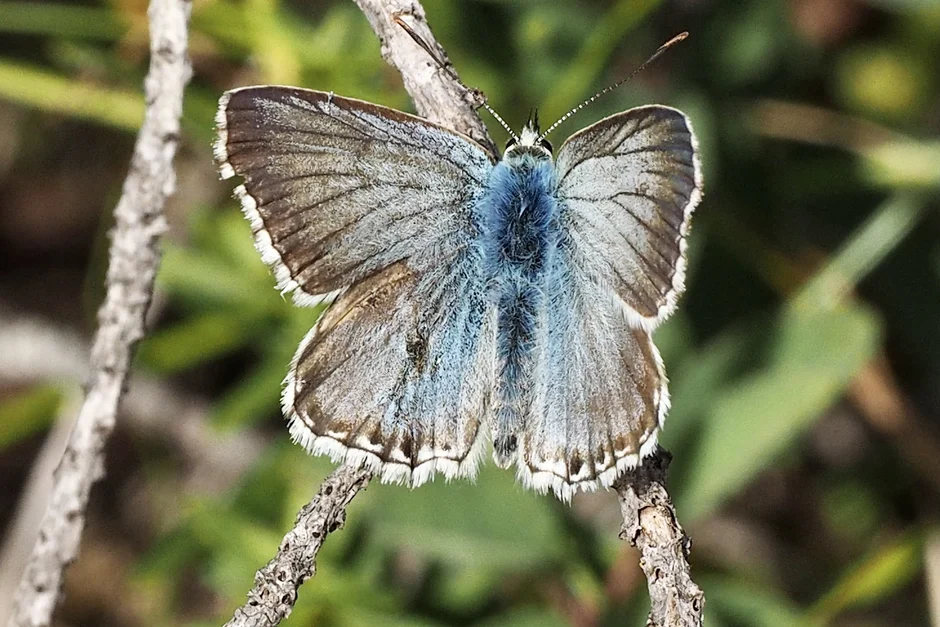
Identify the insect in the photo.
Lysandra coridon
